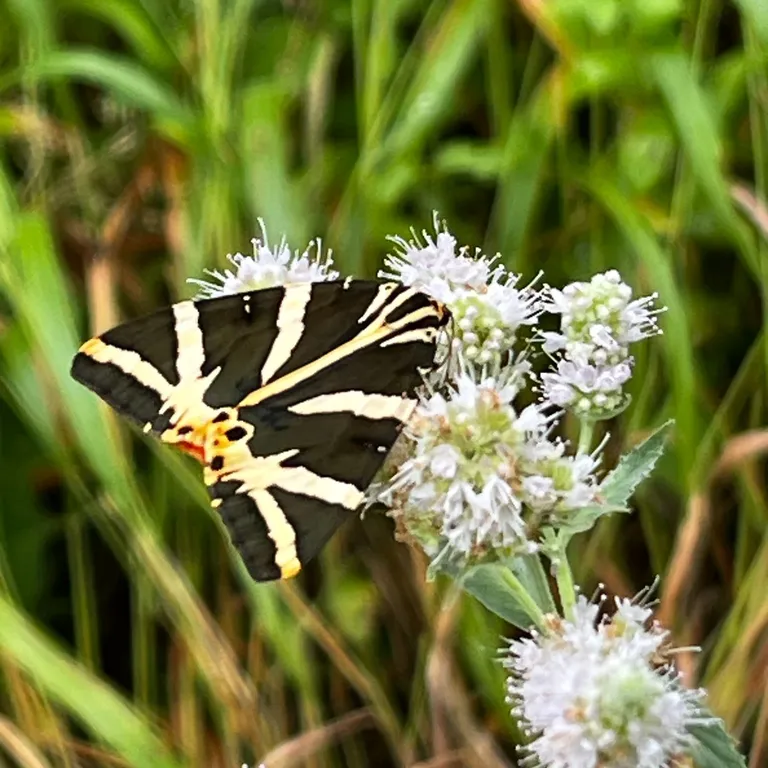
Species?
Euplagia quadripunctaria
